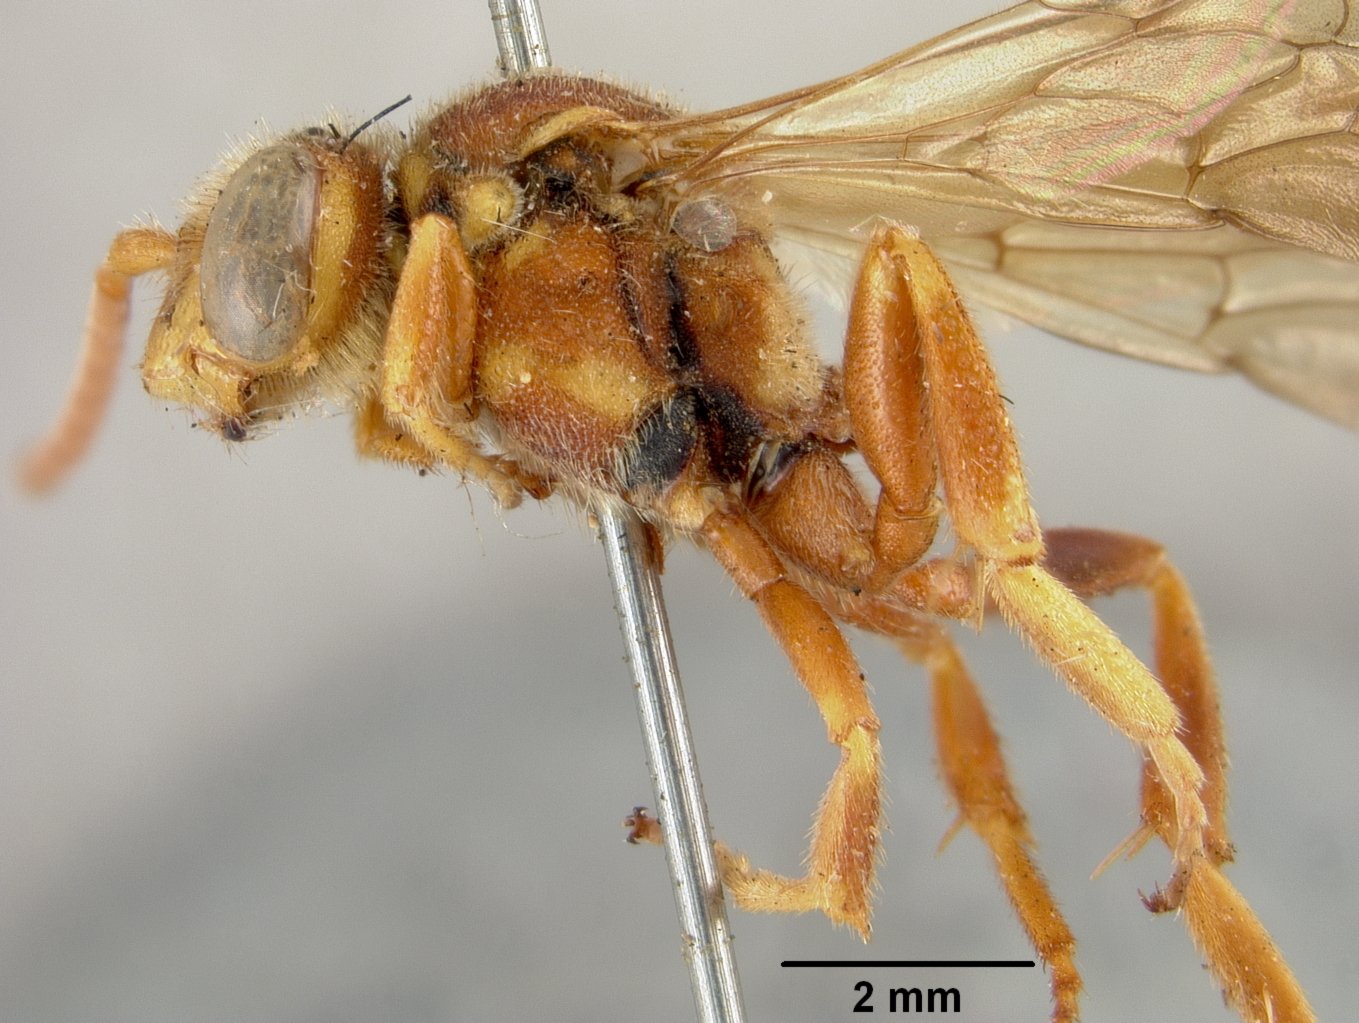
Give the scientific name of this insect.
Nomada morrisoni
